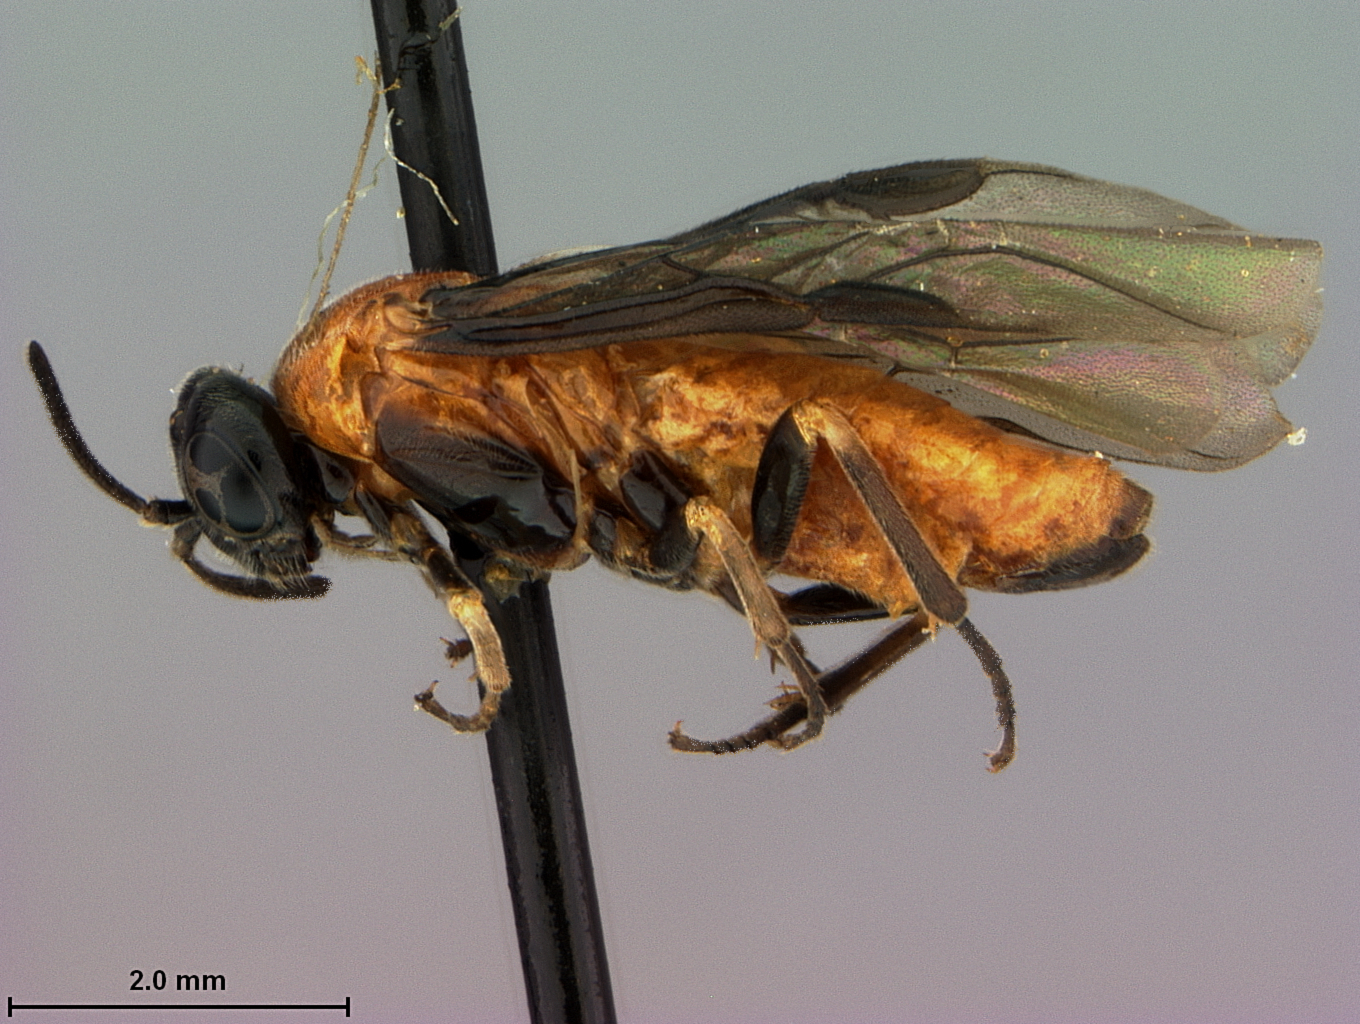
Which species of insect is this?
Sphacophilus orthius
